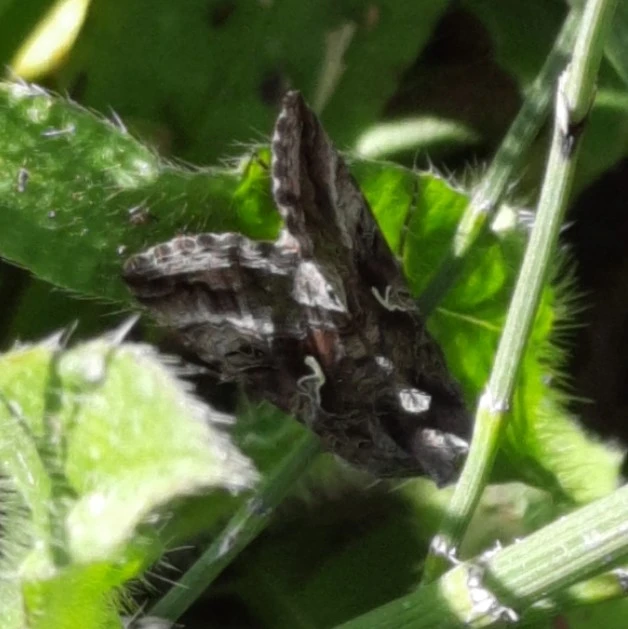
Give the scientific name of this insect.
Autographa gamma
